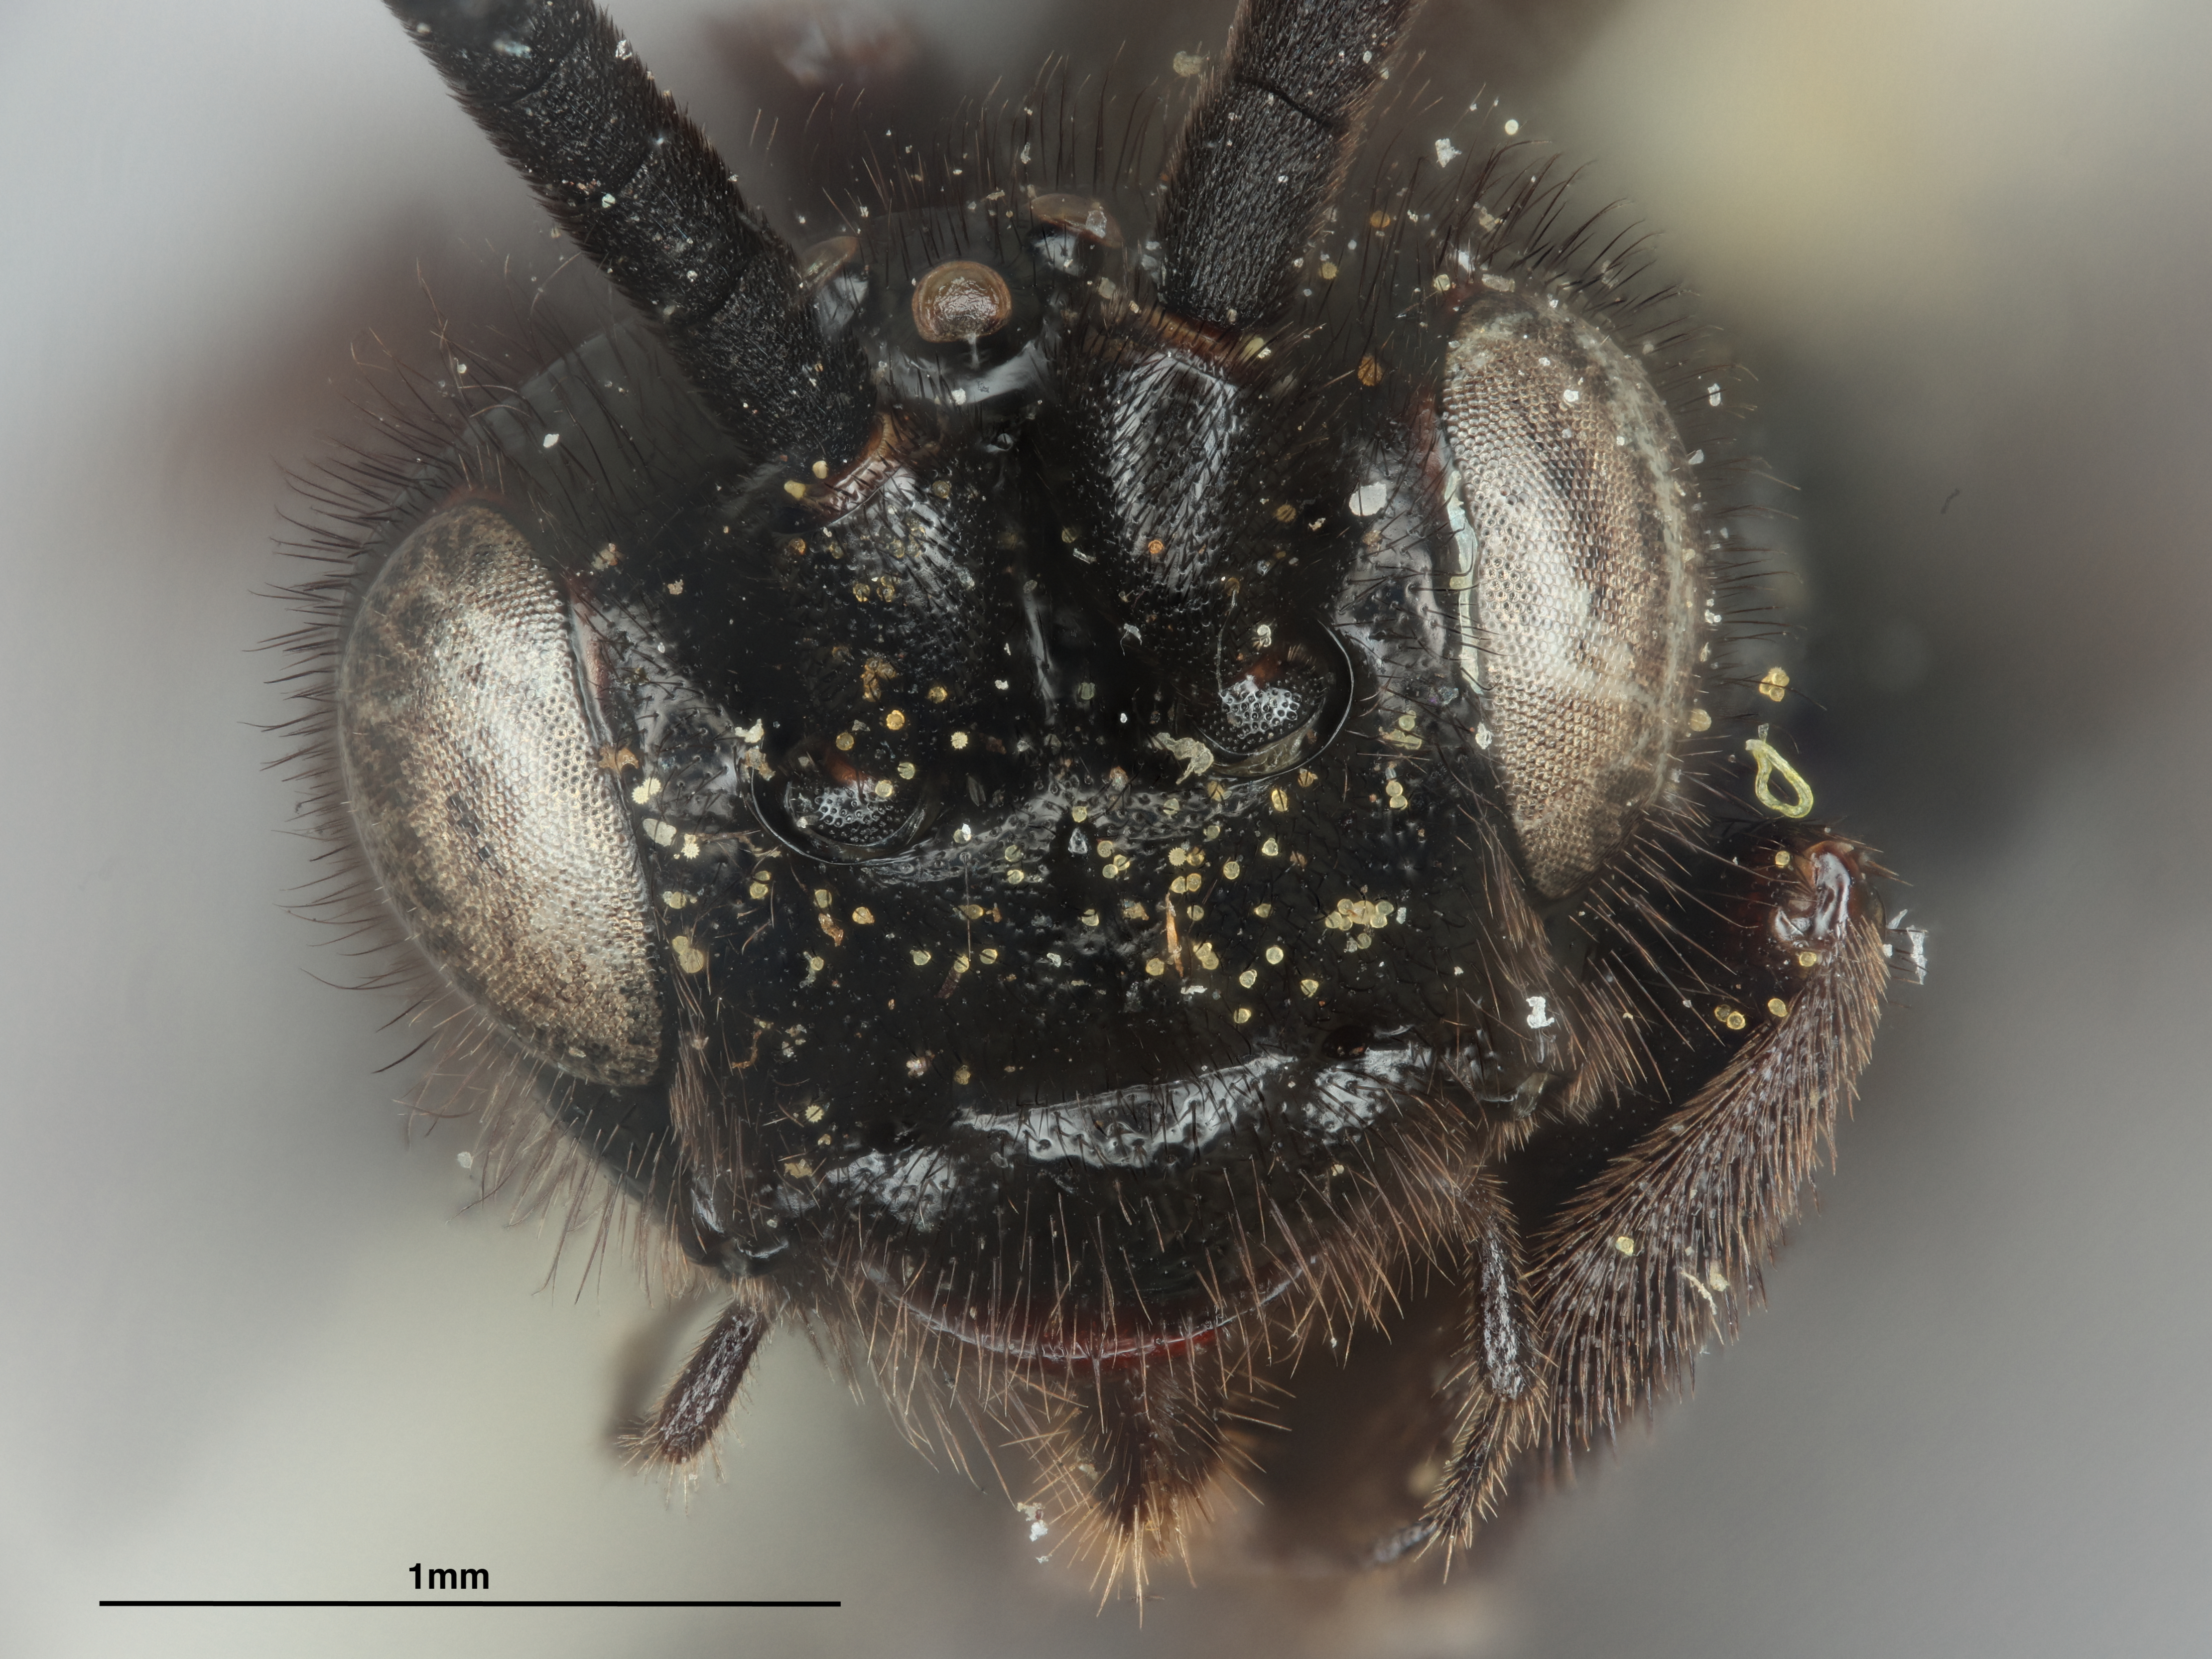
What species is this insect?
Cardiochiles noctis
